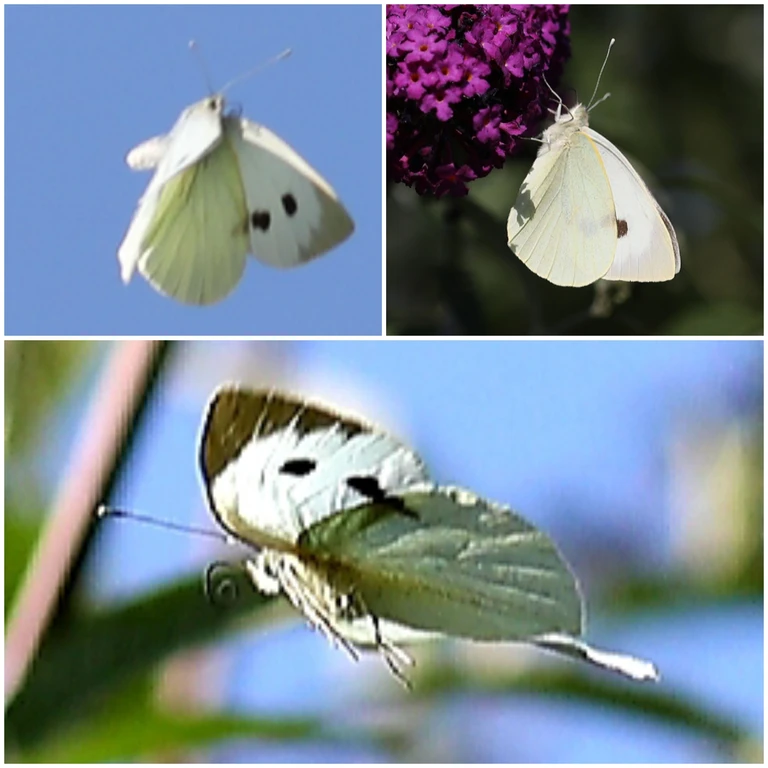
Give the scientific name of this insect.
Pieris brassicae
